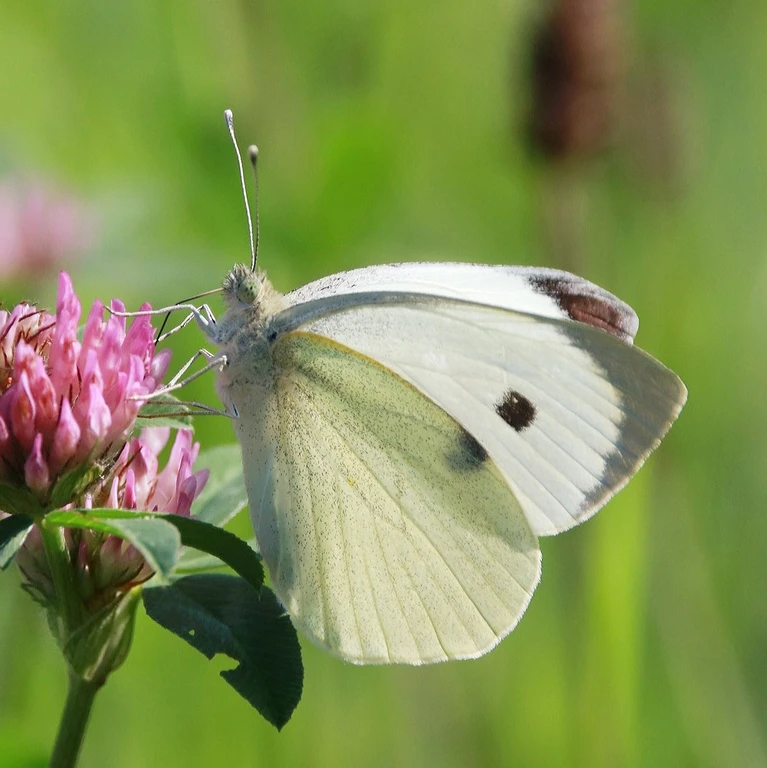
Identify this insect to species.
Pieris brassicae
